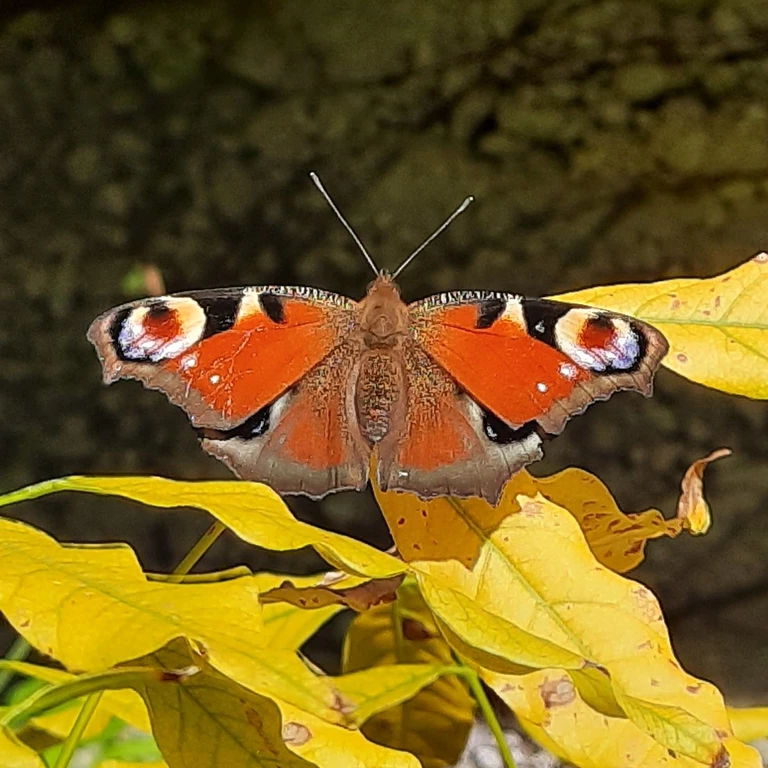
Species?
Aglais io
